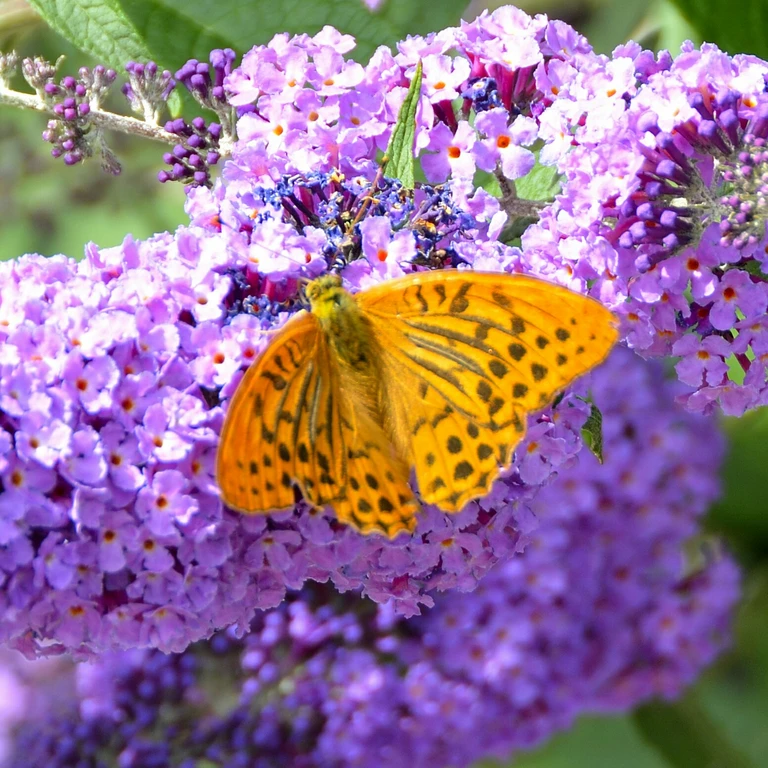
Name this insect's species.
Argynnis paphia
